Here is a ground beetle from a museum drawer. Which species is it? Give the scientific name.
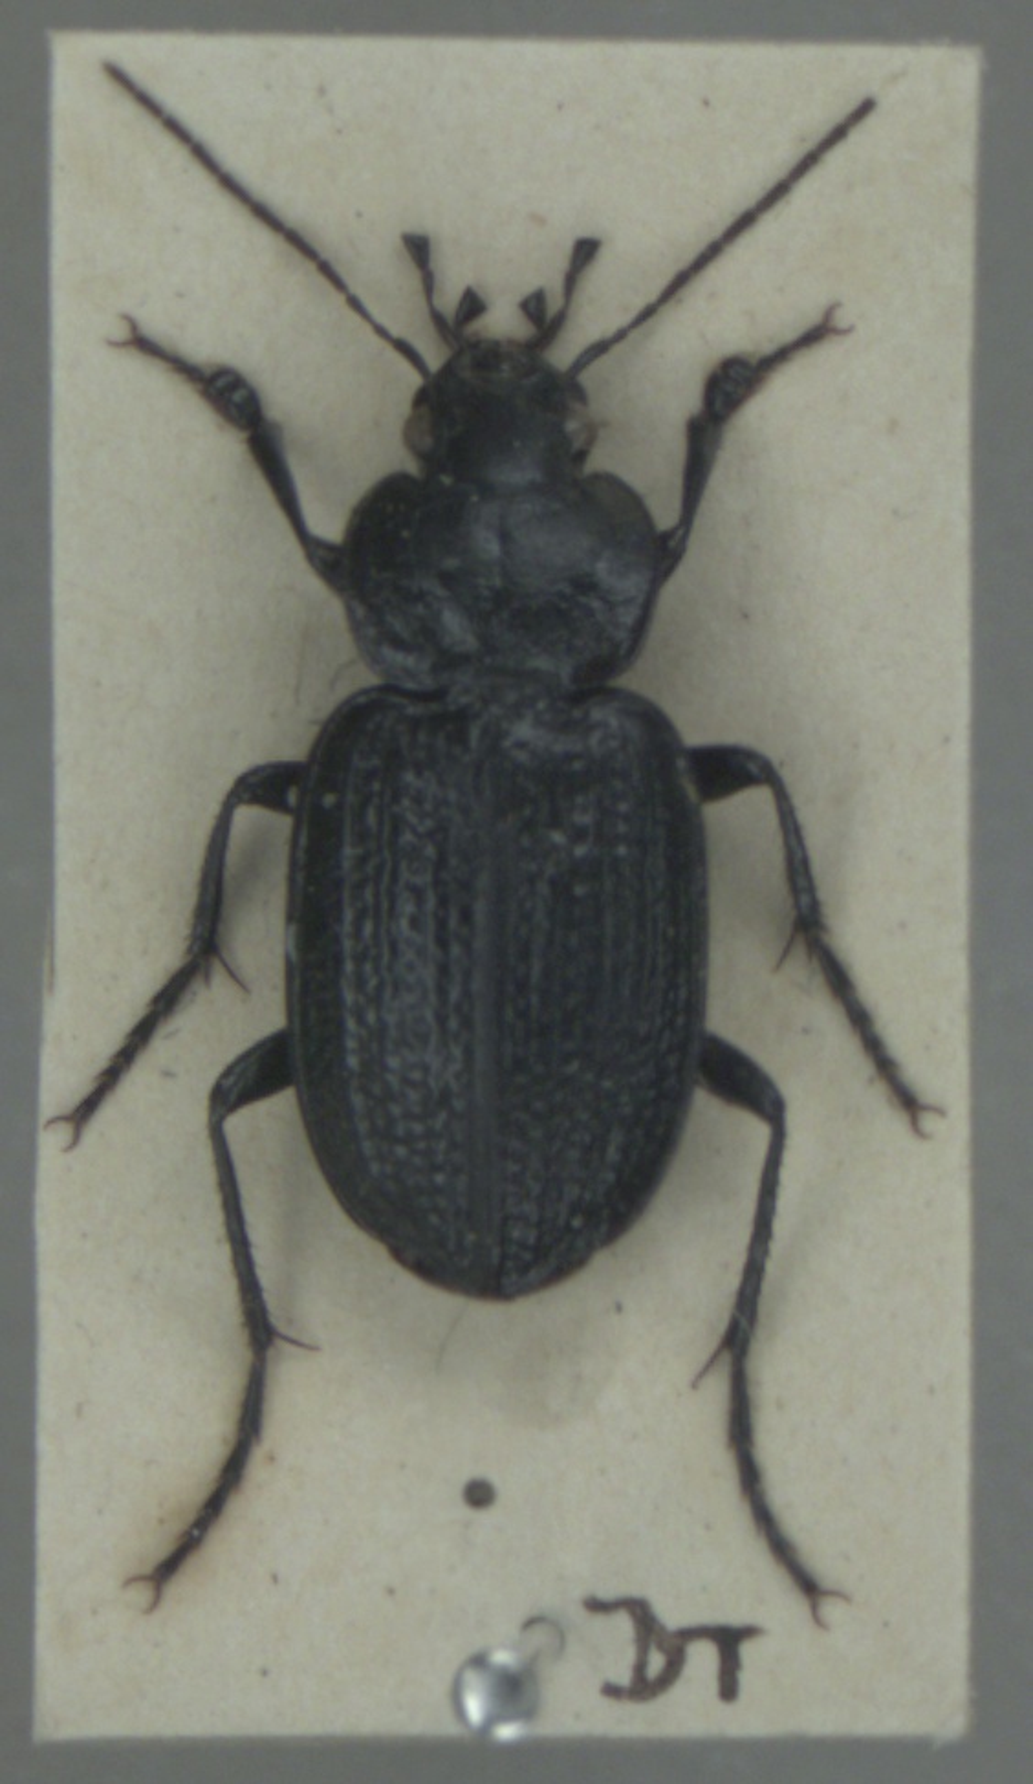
Licinus punctatulus
